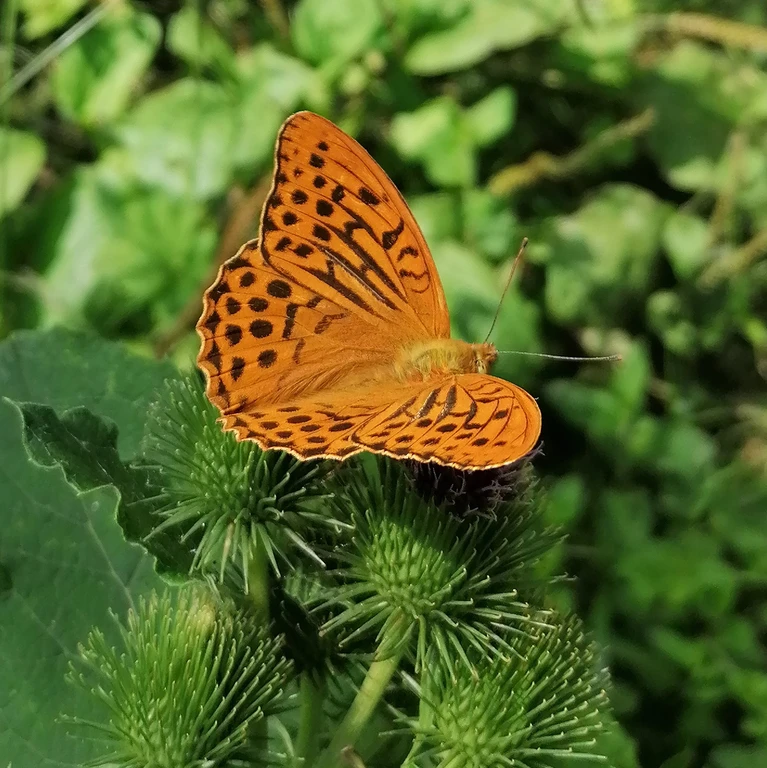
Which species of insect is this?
Argynnis paphia
